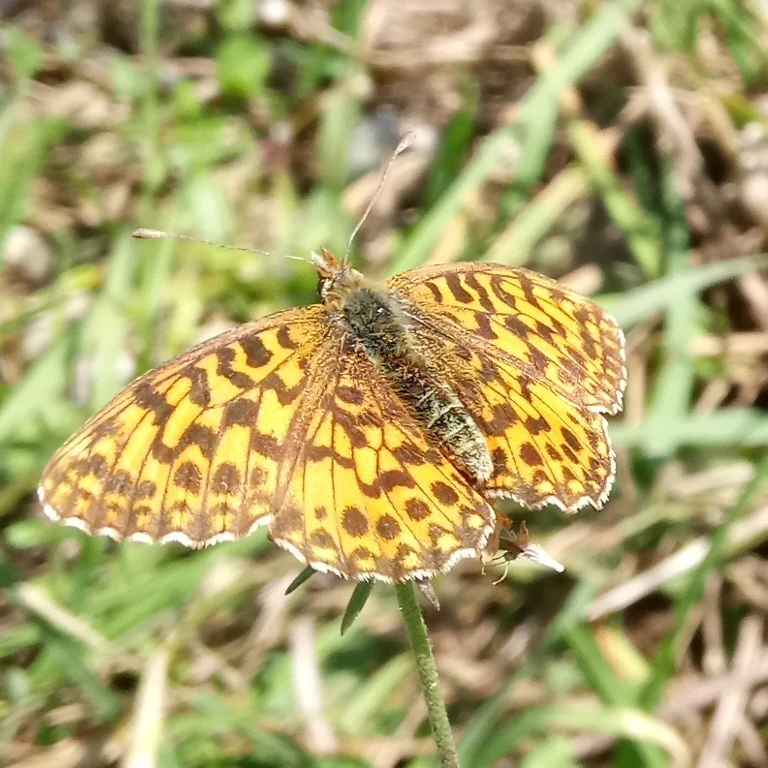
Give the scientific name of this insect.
Boloria dia
